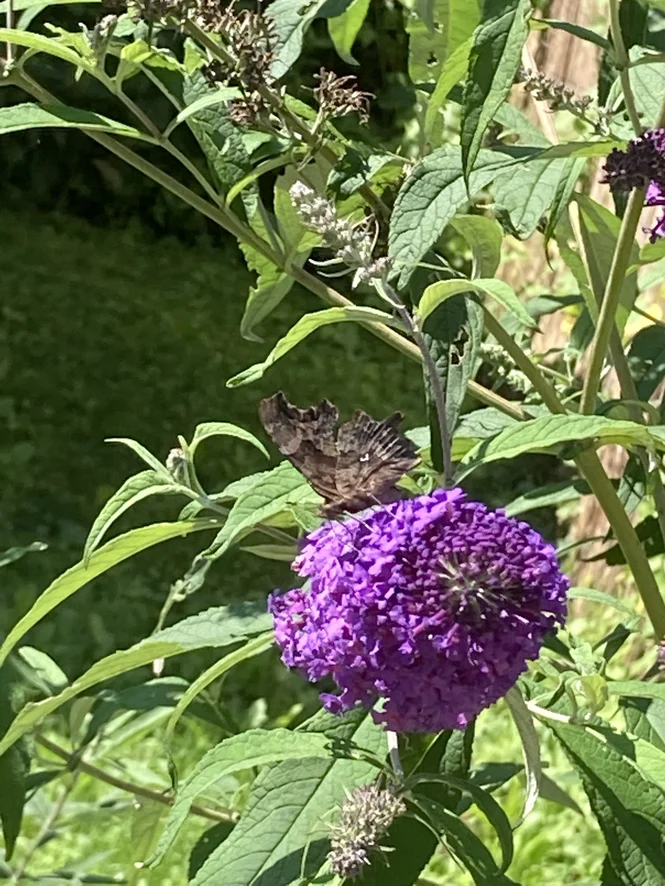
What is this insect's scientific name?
Polygonia c-album
